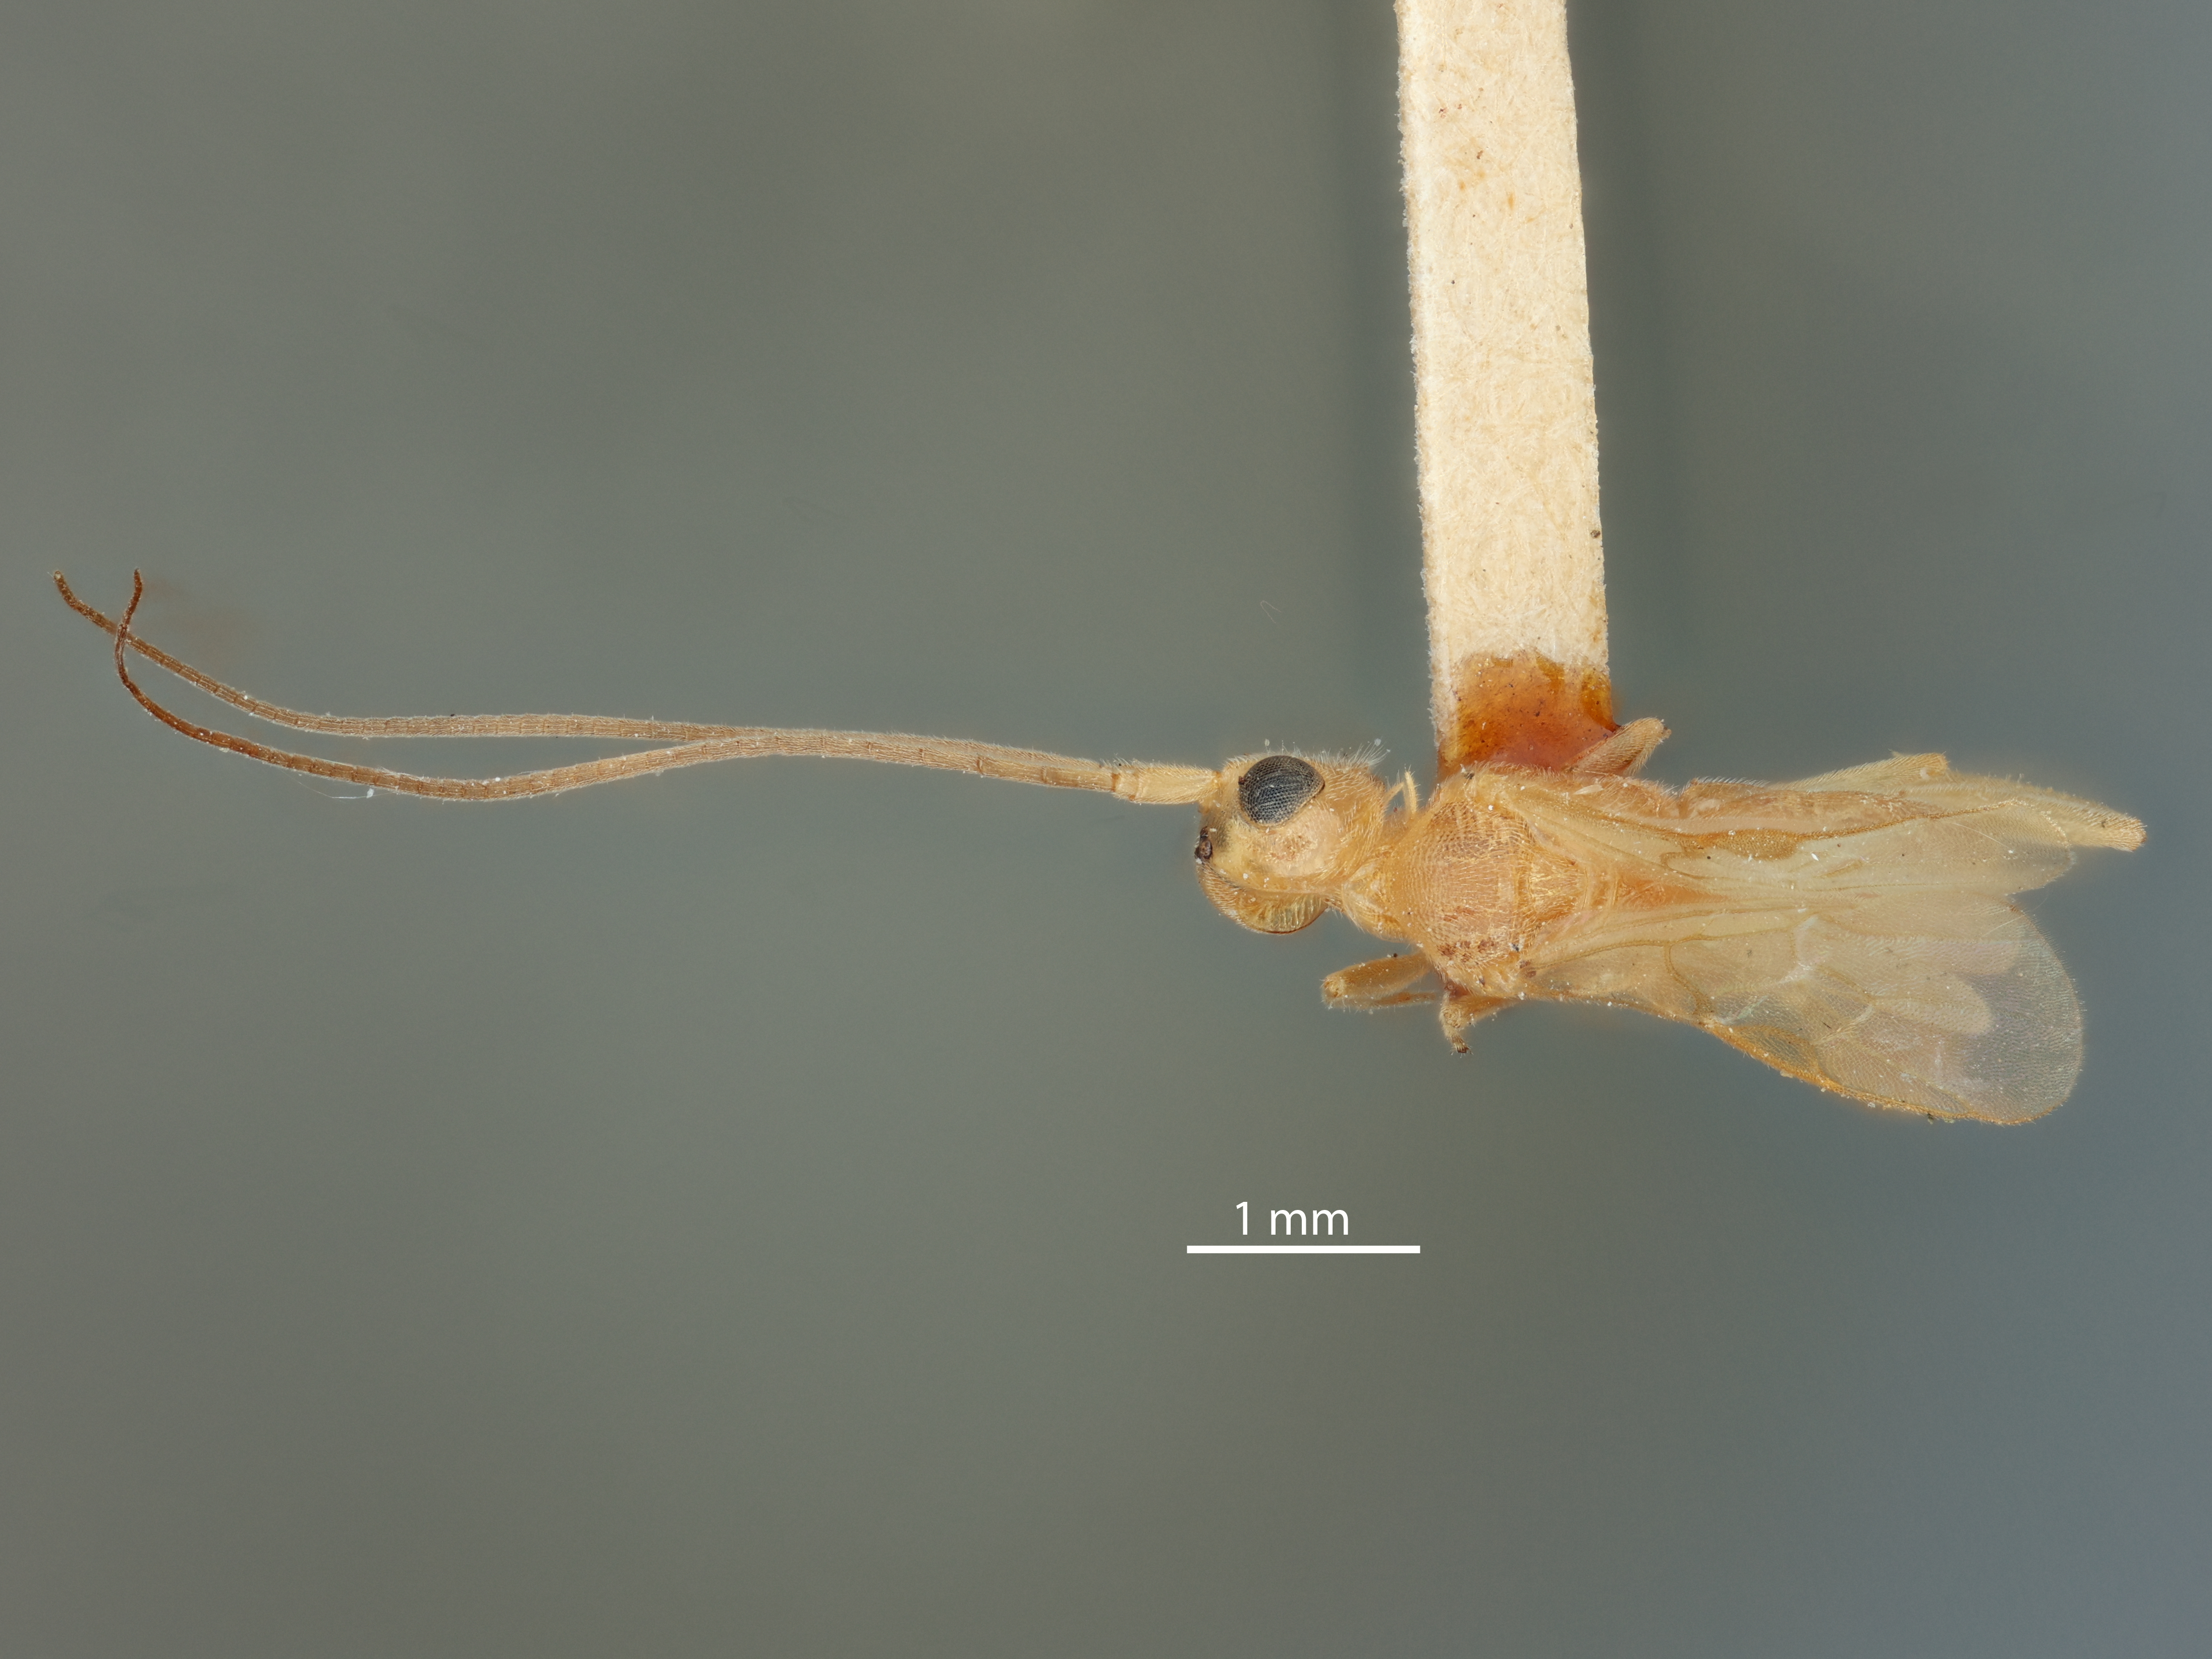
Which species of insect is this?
Phanerotomella flava
